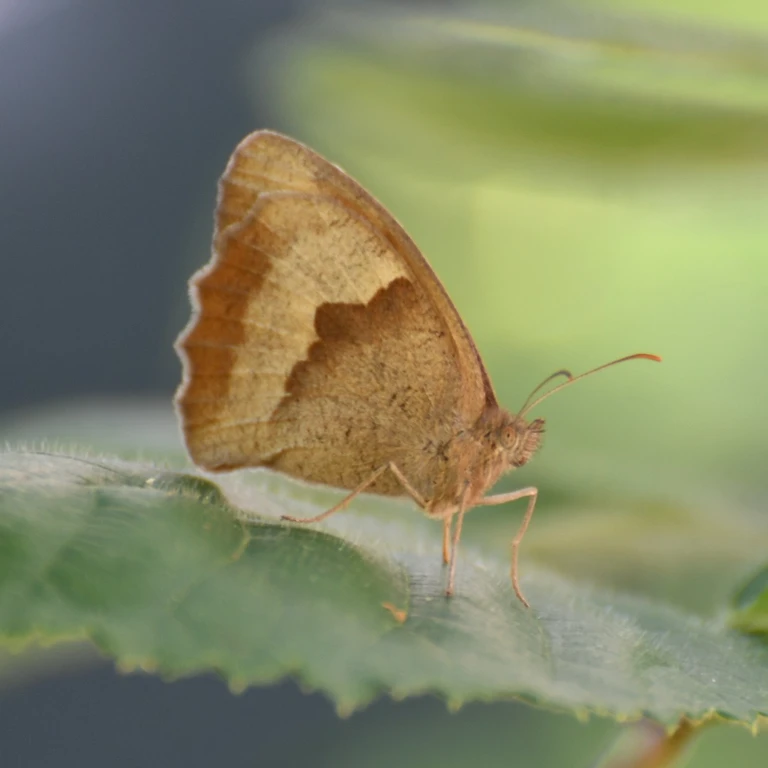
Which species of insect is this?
Maniola jurtina
